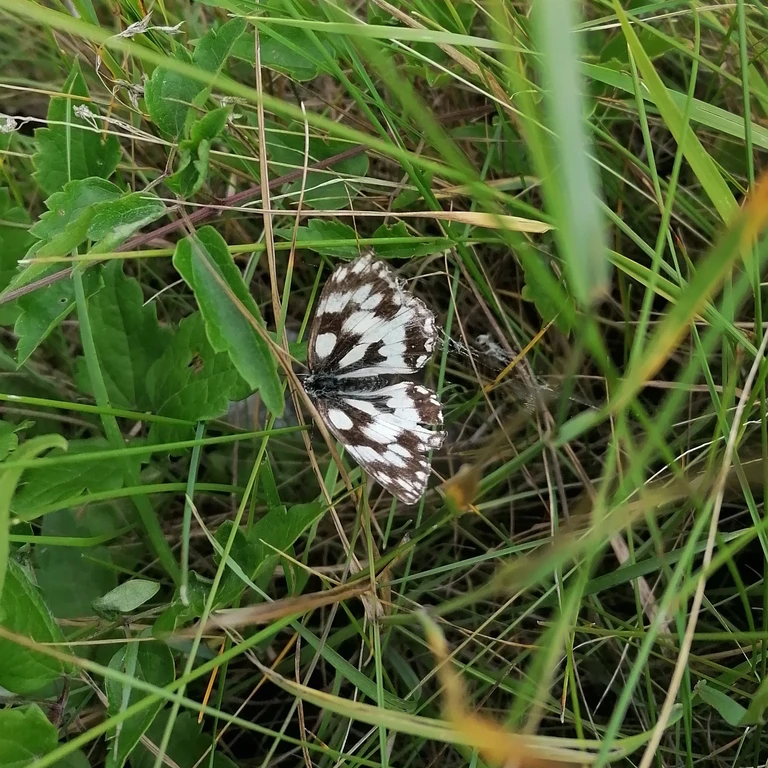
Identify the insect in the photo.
Melanargia galathea
